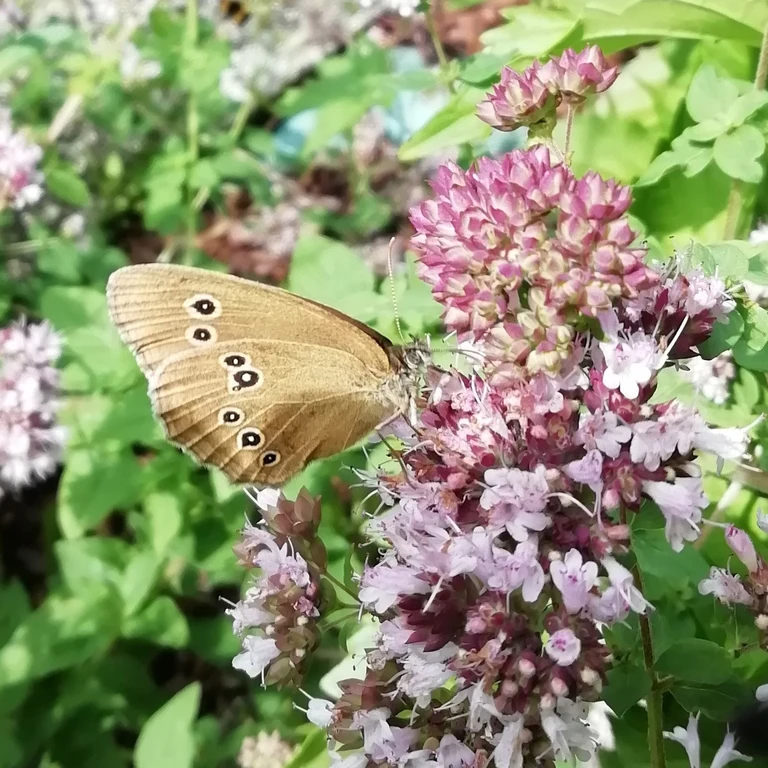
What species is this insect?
Aphantopus hyperantus
